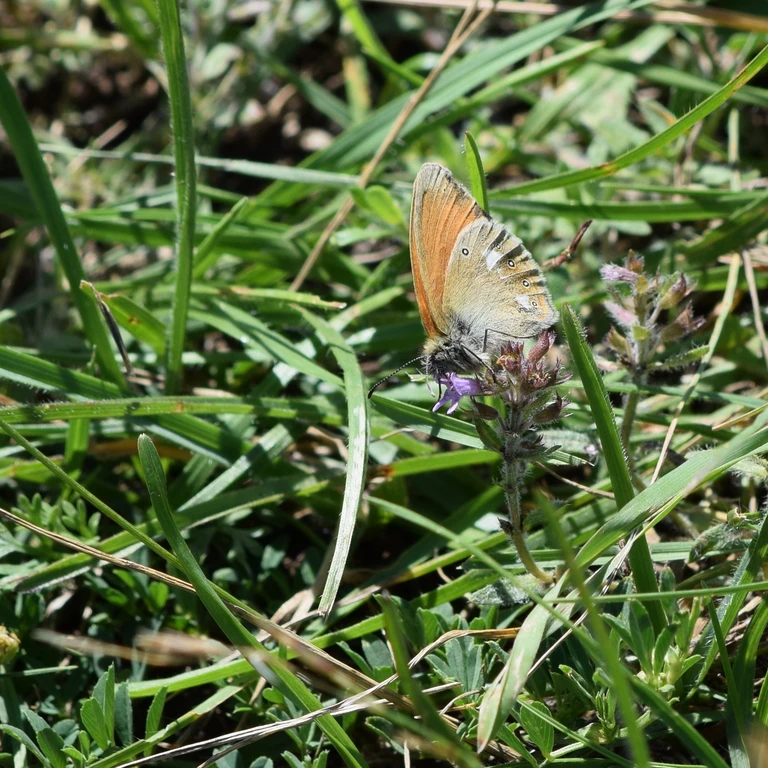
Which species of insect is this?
Coenonympha glycerion (also Coenonympha iphis)
